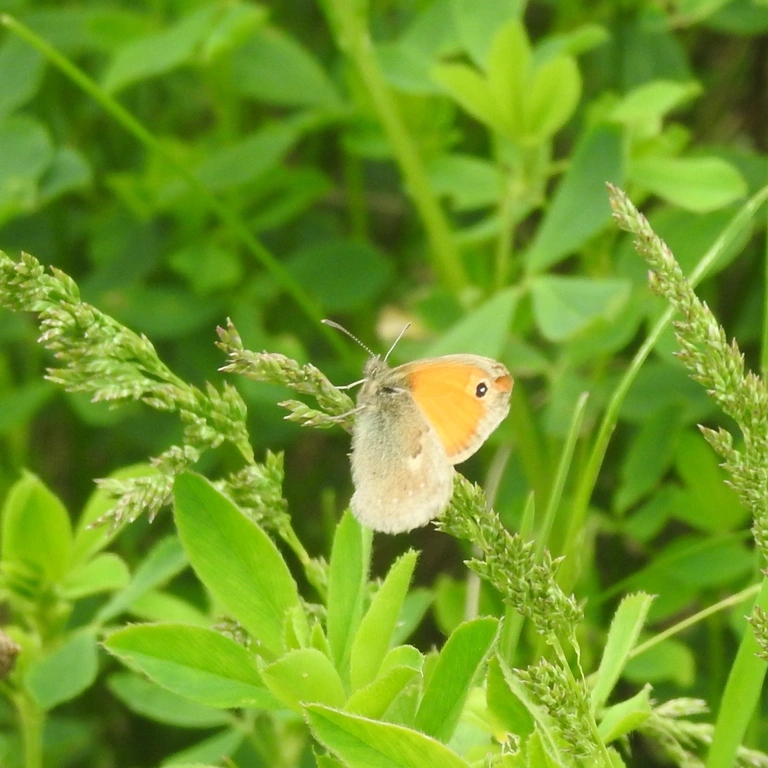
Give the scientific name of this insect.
Coenonympha pamphilus
